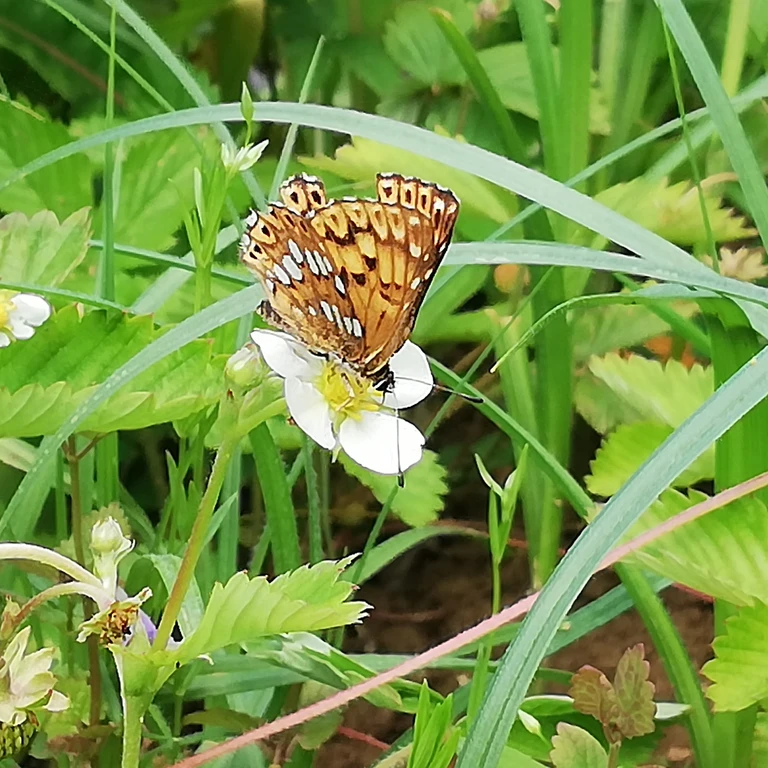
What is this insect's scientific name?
Hamearis lucina
